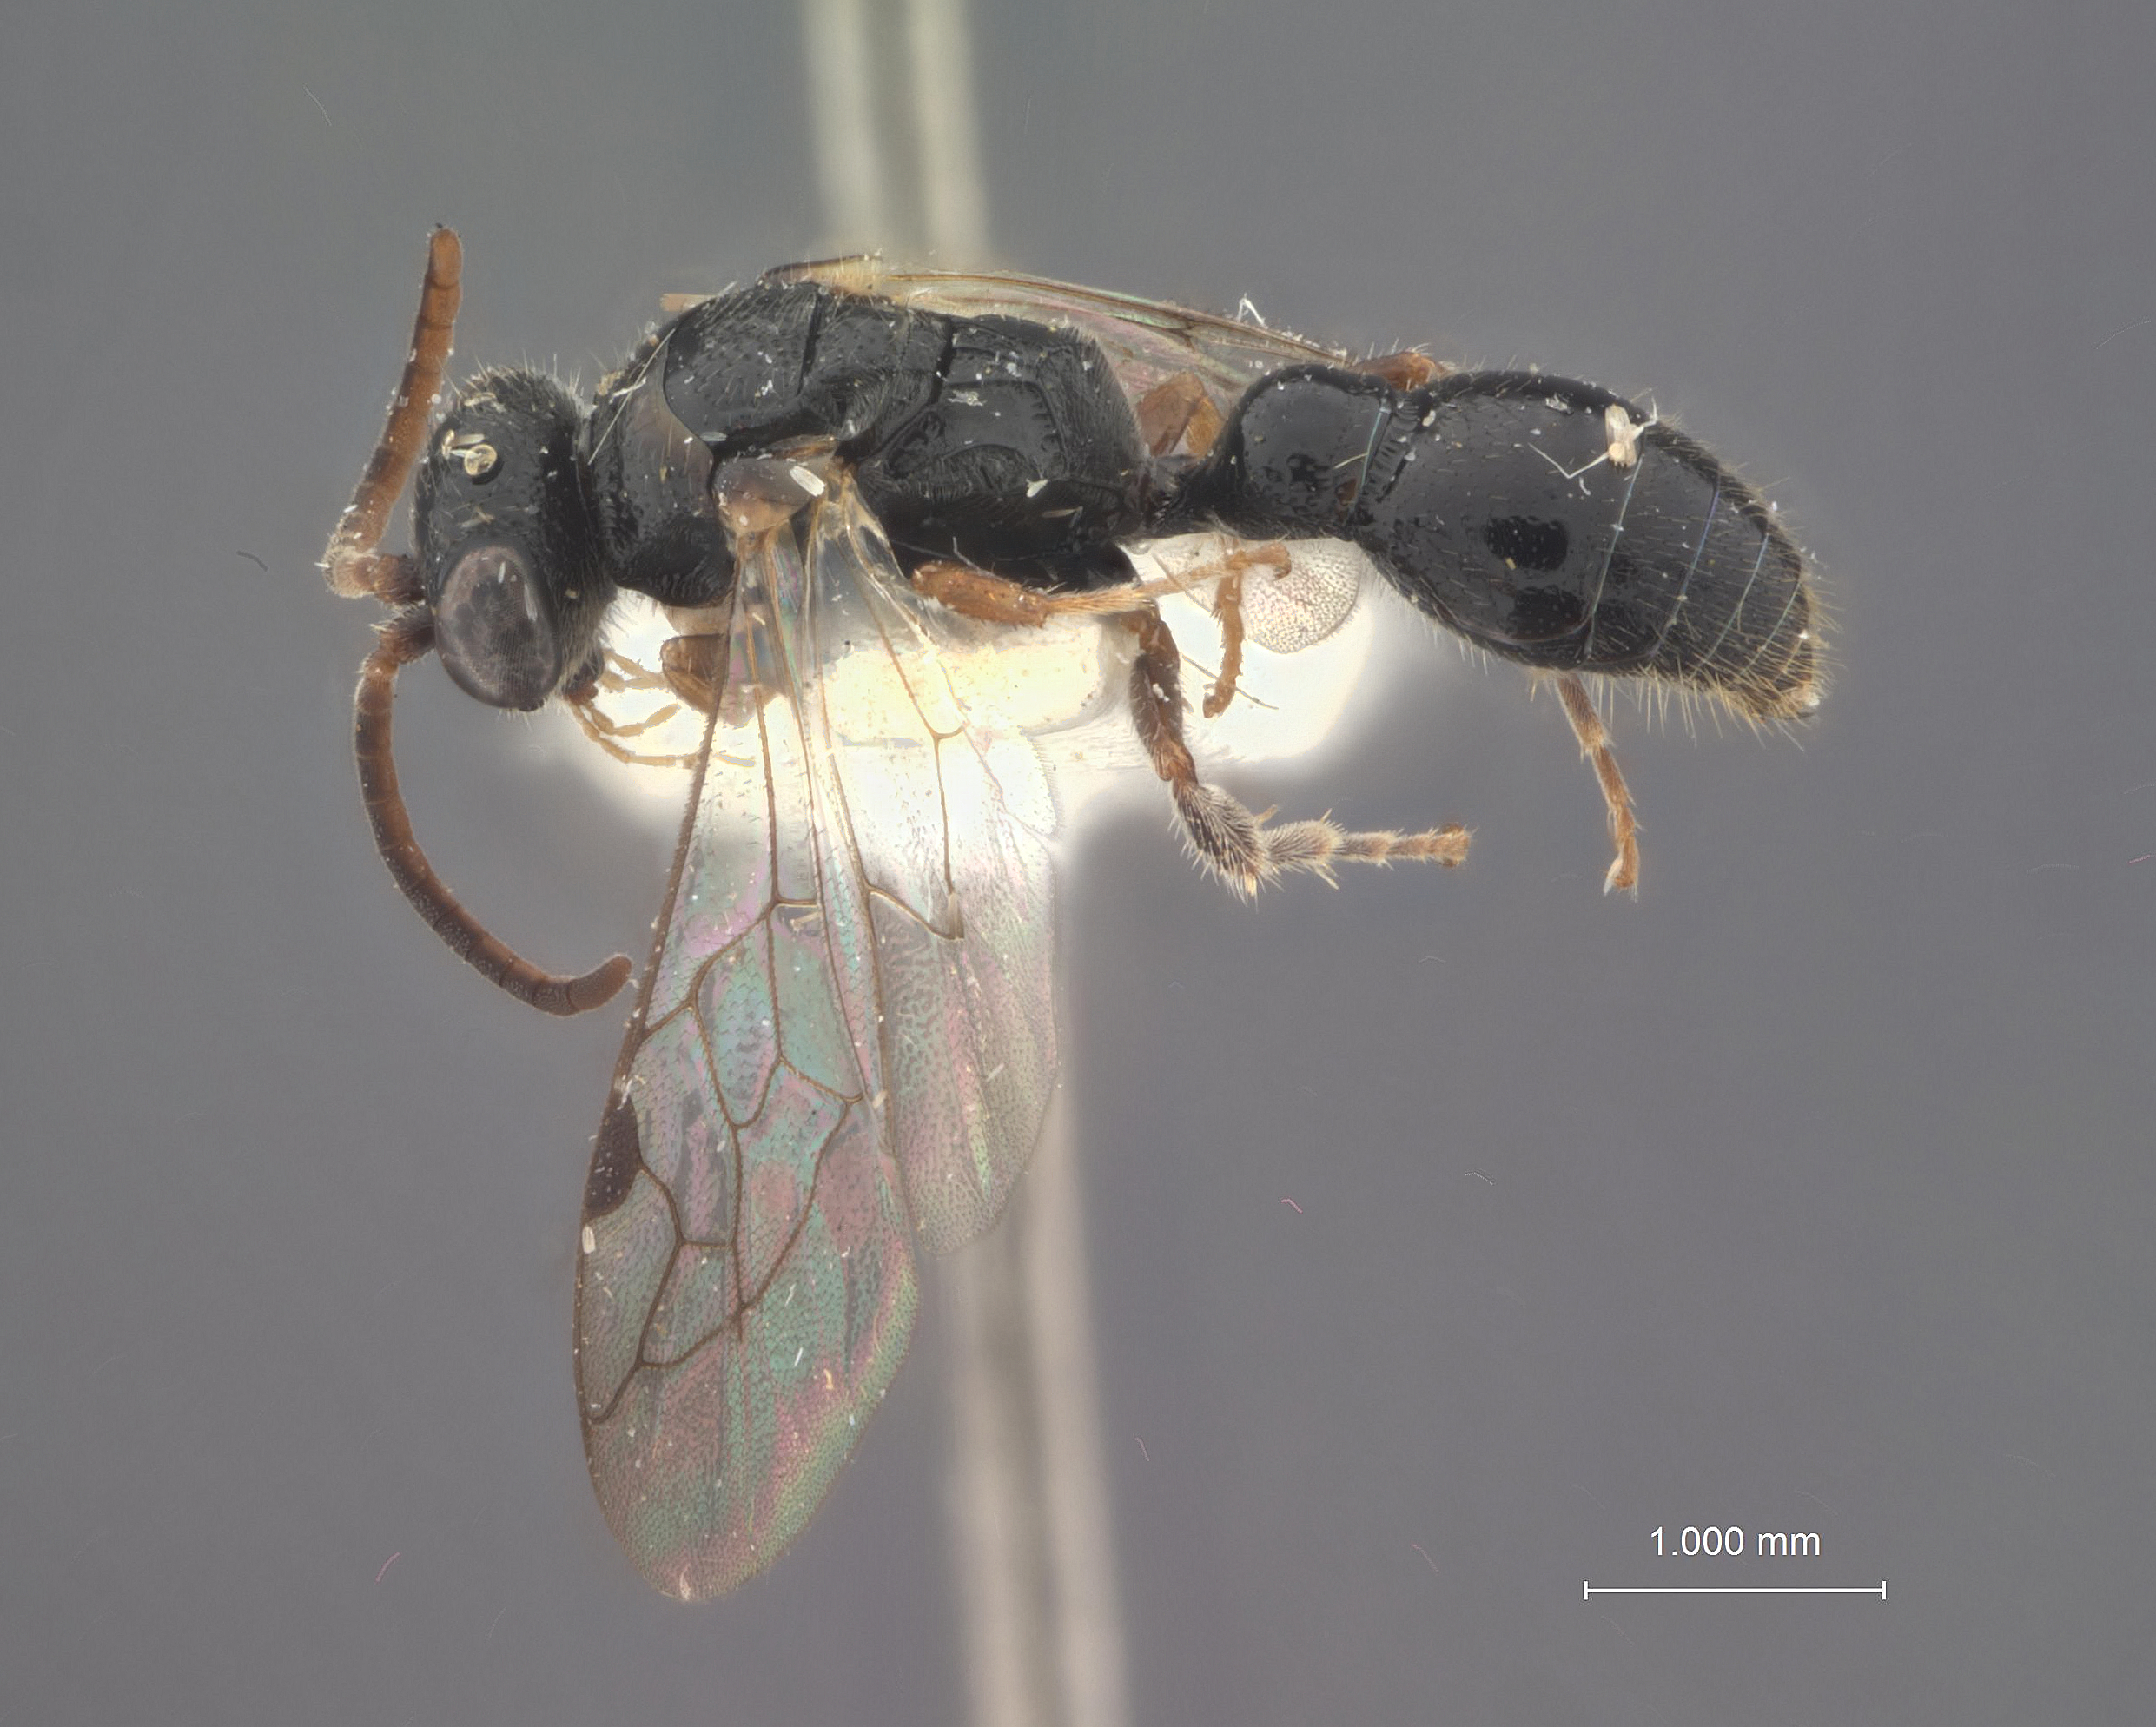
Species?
Tiphia bouceki
